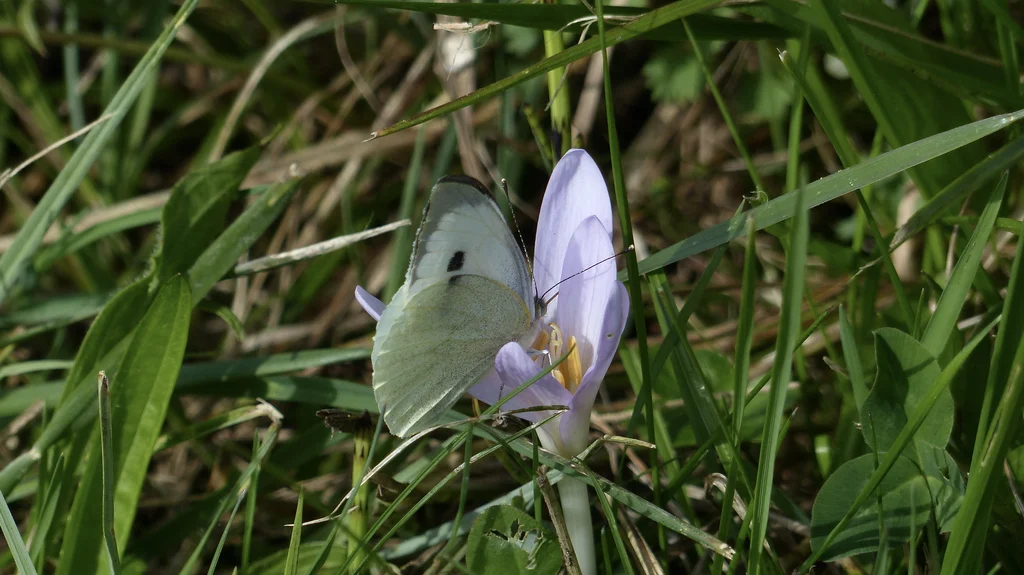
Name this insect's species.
Pieris brassicae
